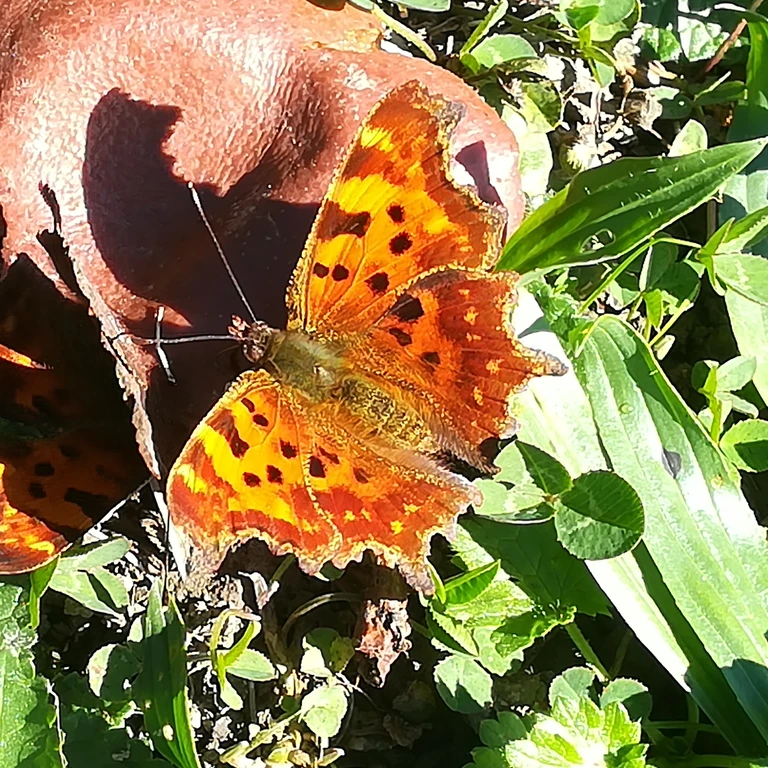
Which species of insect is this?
Polygonia c-album
